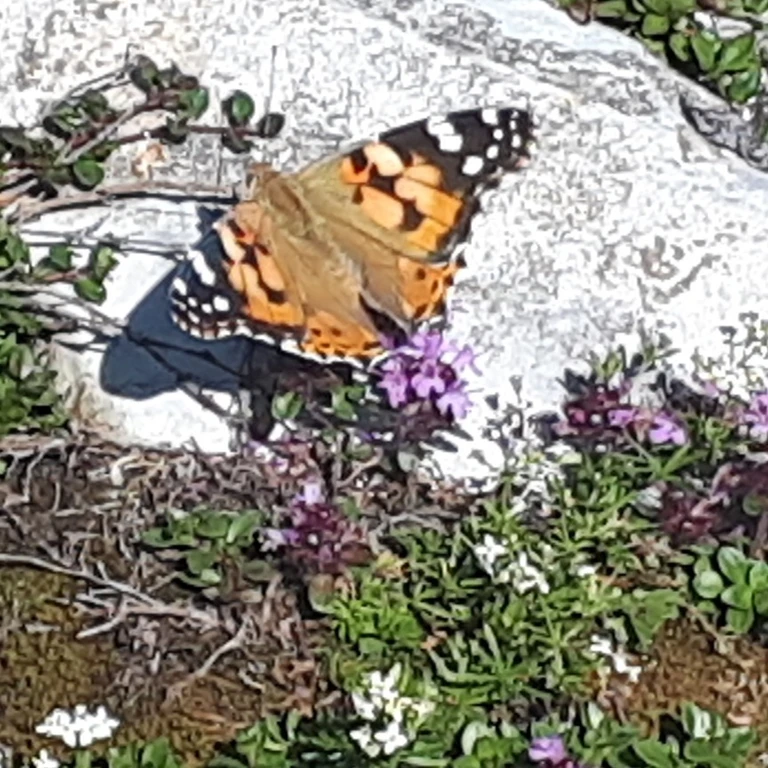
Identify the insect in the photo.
Vanessa cardui
